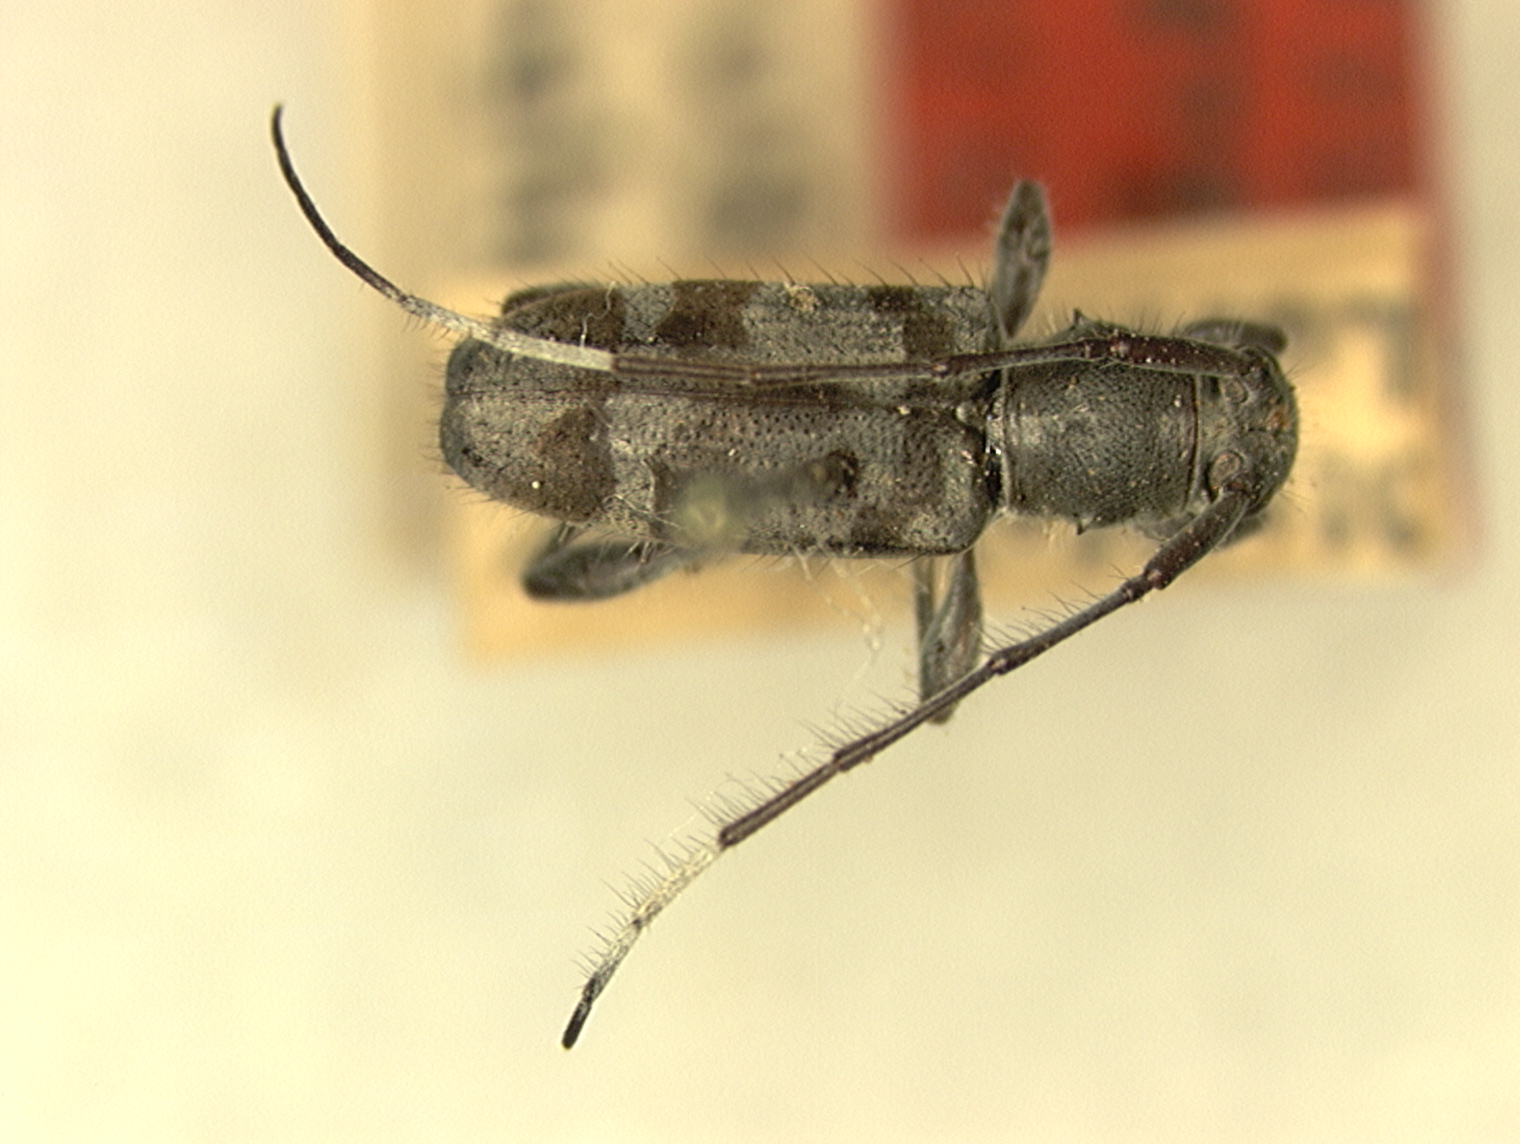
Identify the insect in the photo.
Myromeus luzonicus
